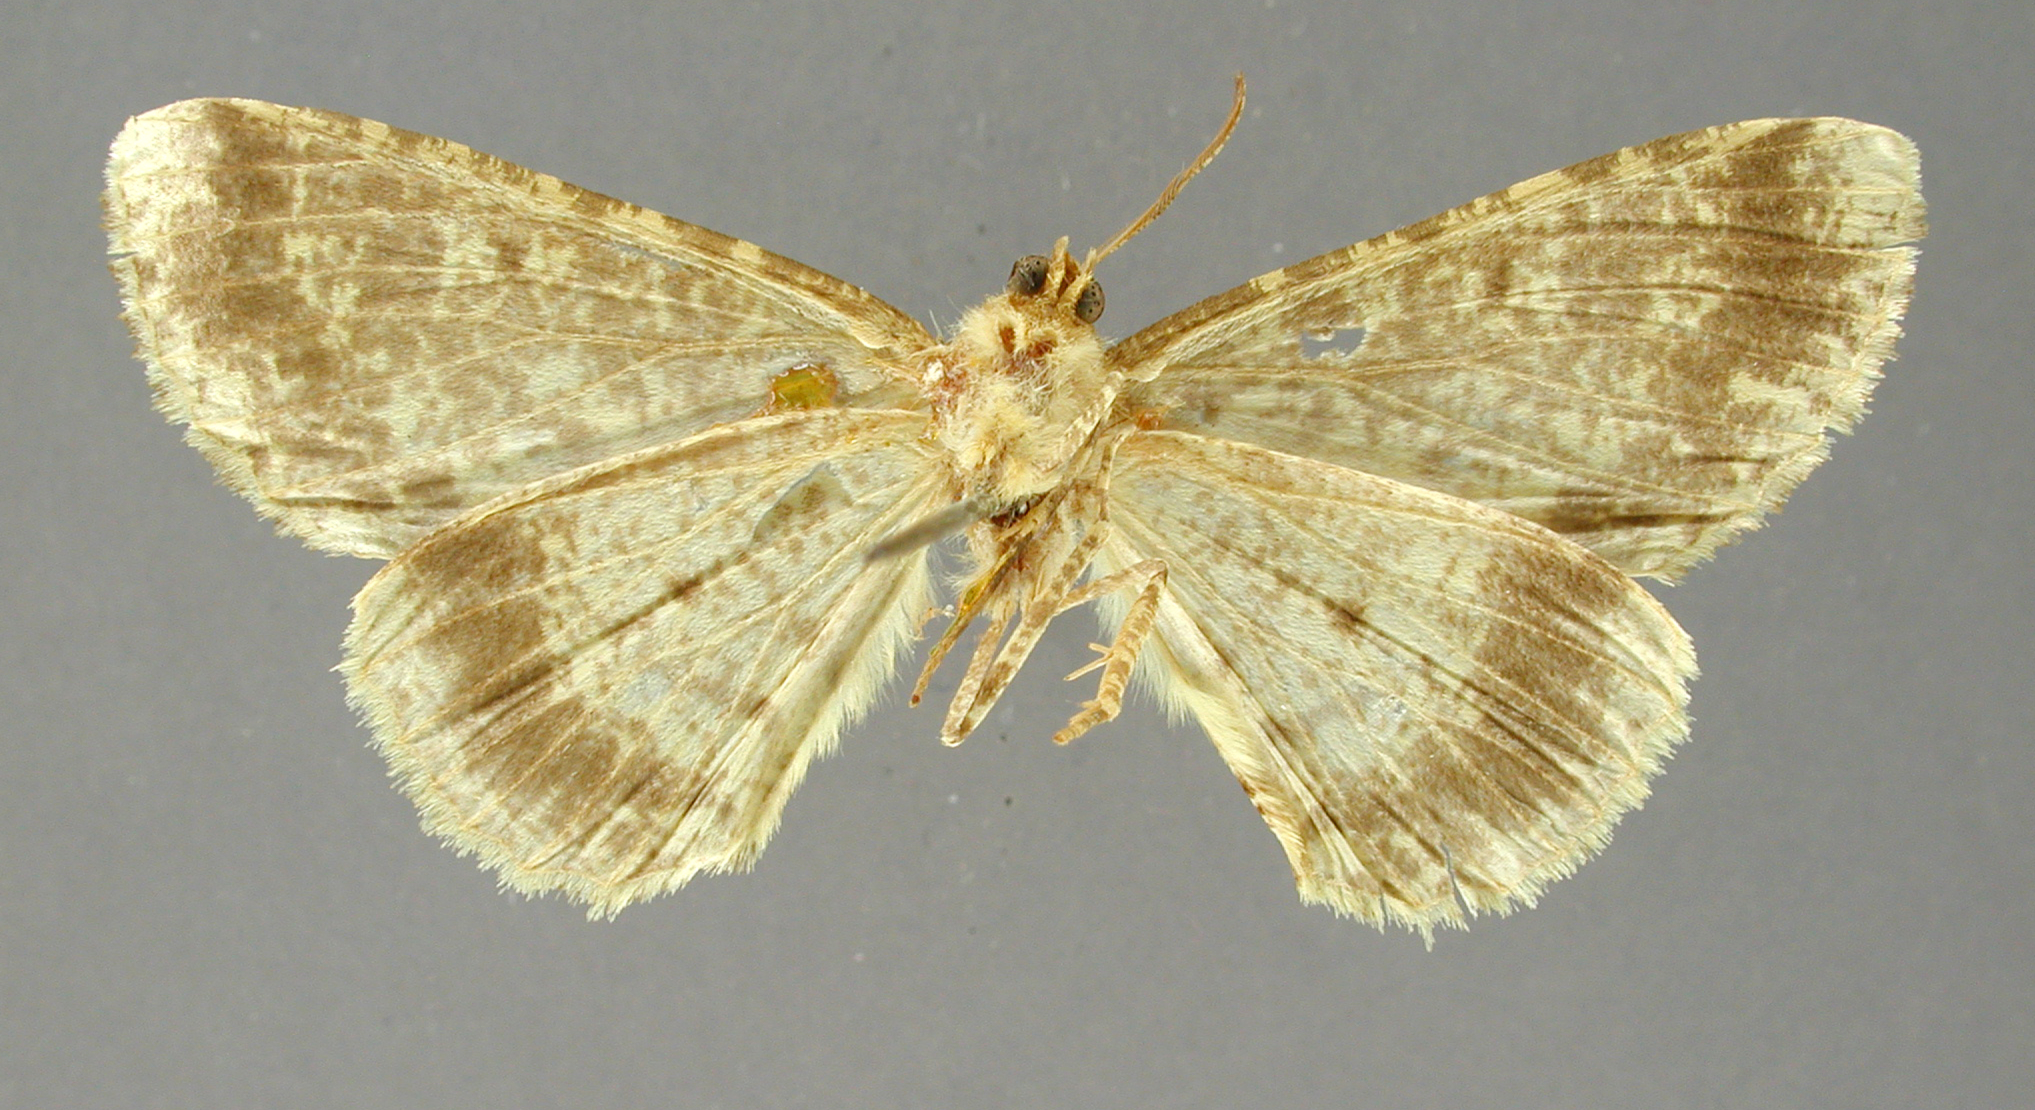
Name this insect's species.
Pherotesia liciata
